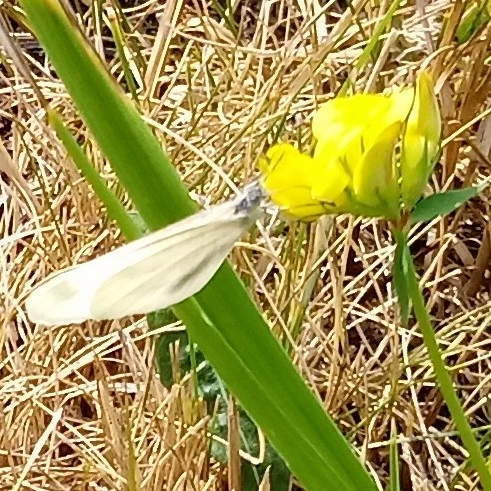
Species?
Leptidea sinapis/juvernica
